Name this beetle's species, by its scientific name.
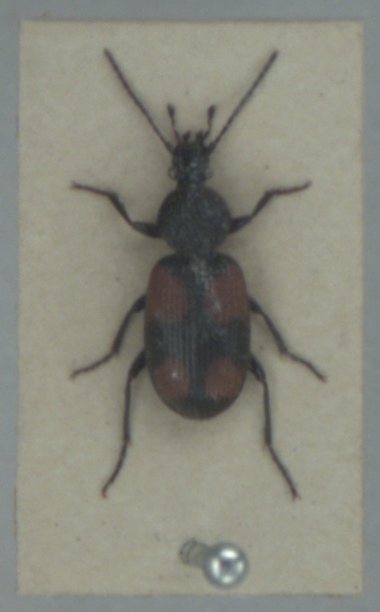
Panagaeus bipustulatus
